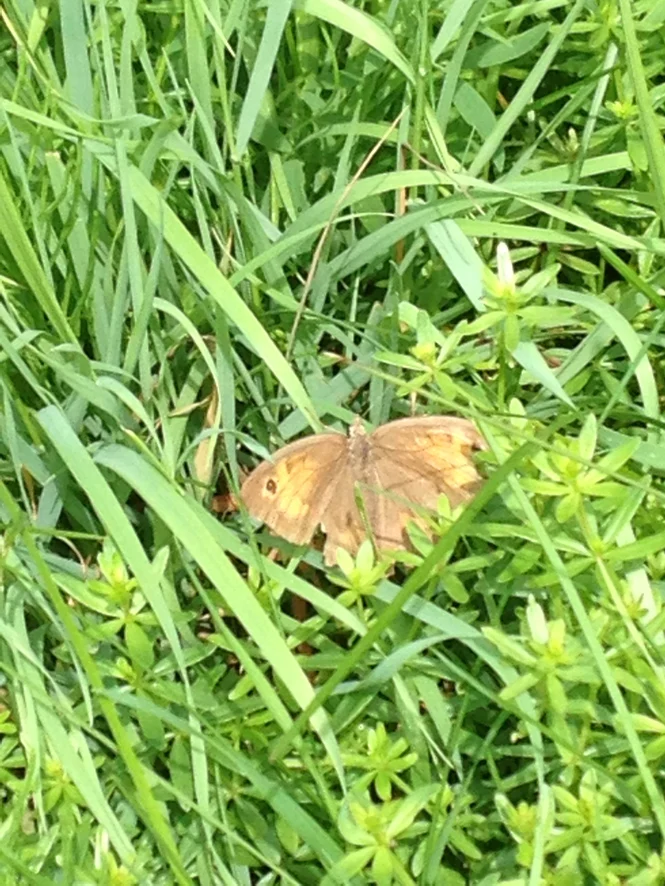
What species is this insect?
Maniola jurtina
